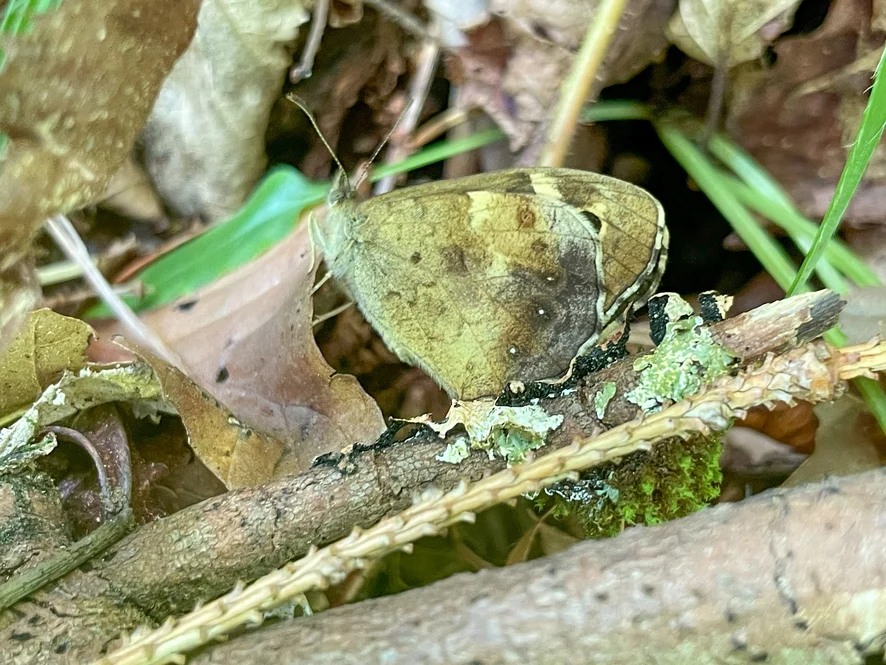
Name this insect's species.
Pararge aegeria
